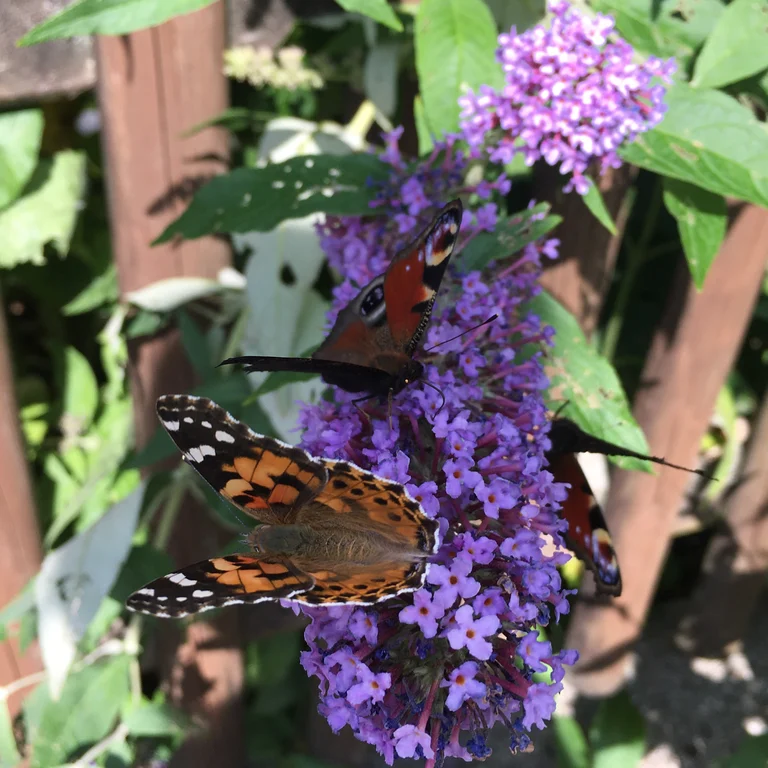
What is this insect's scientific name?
Vanessa cardui
